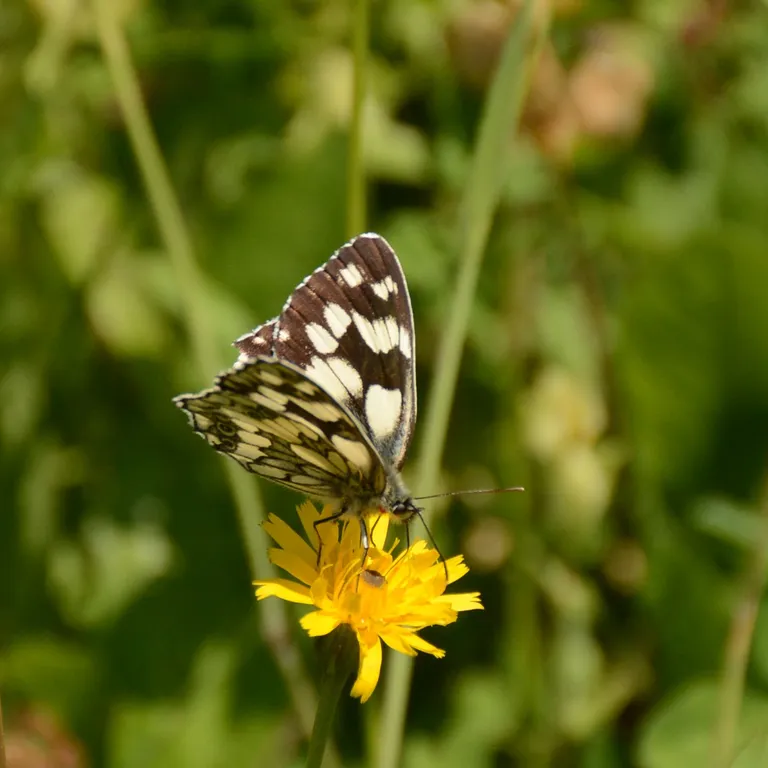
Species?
Melanargia galathea
